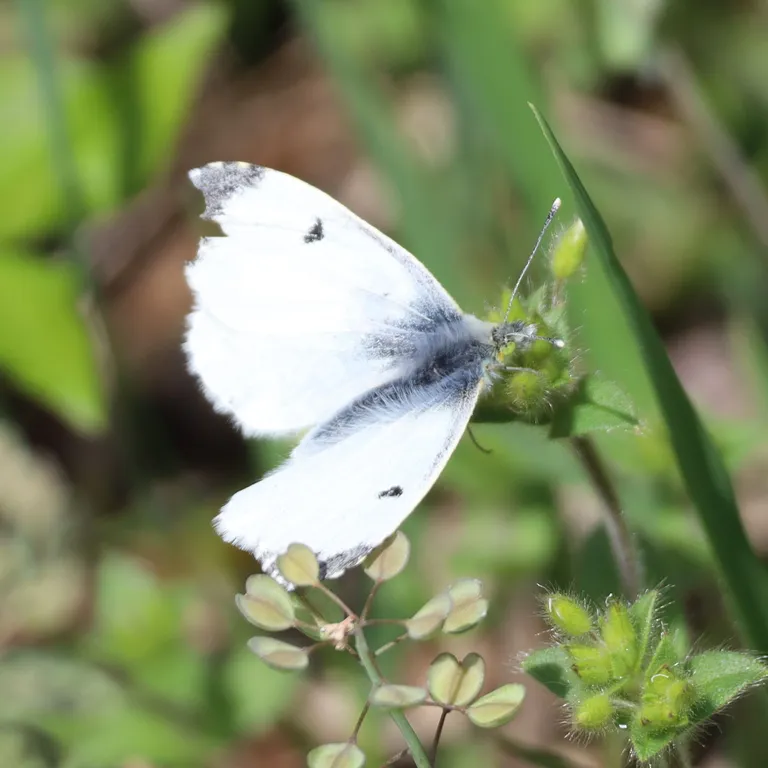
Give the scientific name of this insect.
Anthocharis cardamines
